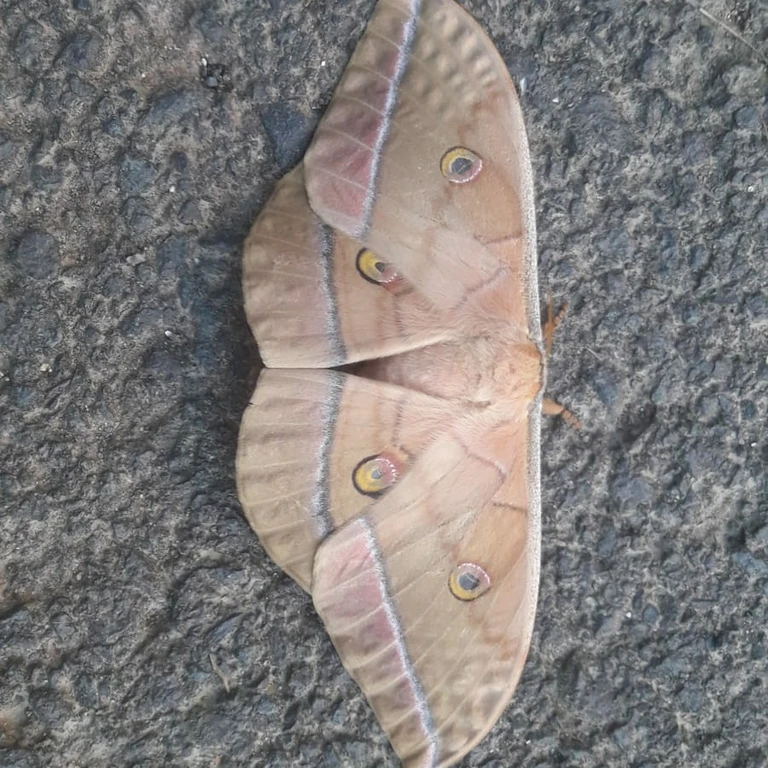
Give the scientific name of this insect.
Antheraea yamamai
